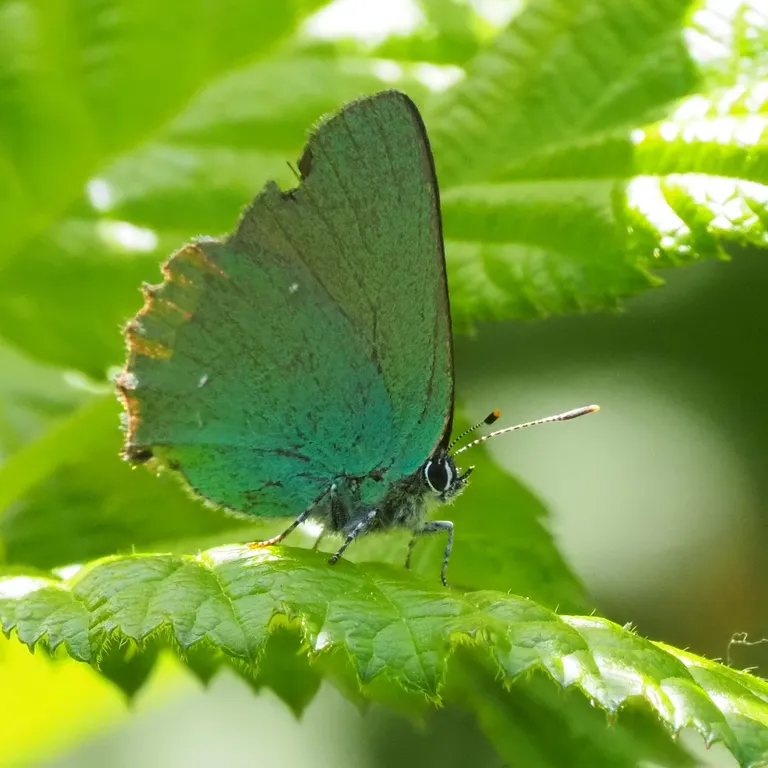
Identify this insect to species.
Callophrys rubi
